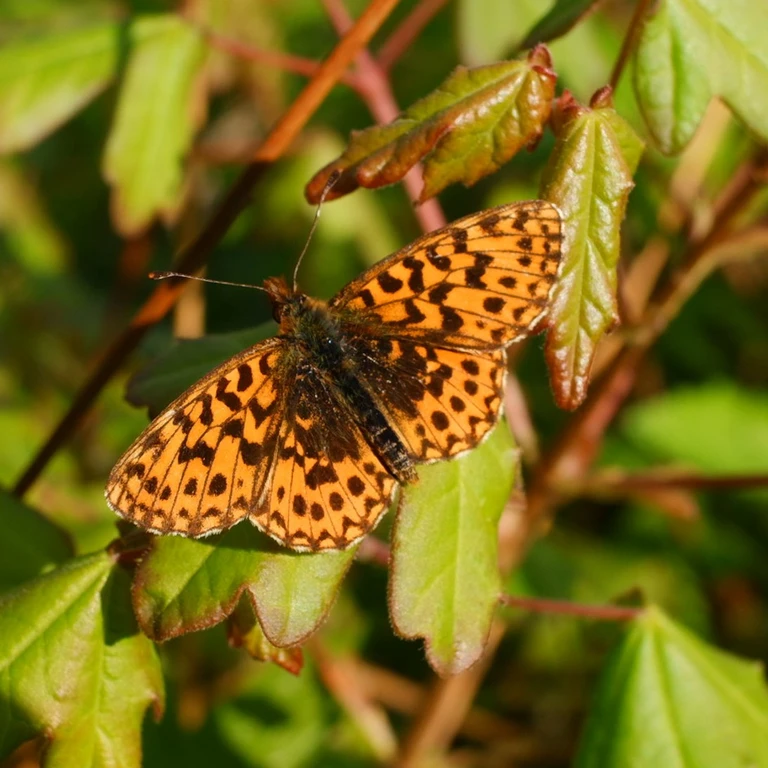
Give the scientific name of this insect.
Boloria dia
